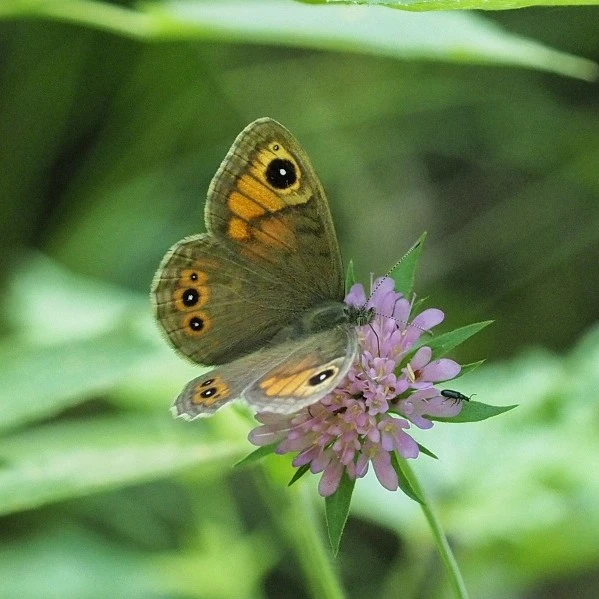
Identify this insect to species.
Lasiommata maera (also Pararge maera)
